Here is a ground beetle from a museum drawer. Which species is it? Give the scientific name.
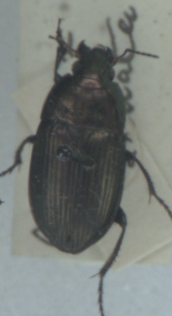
Amara eurynota
